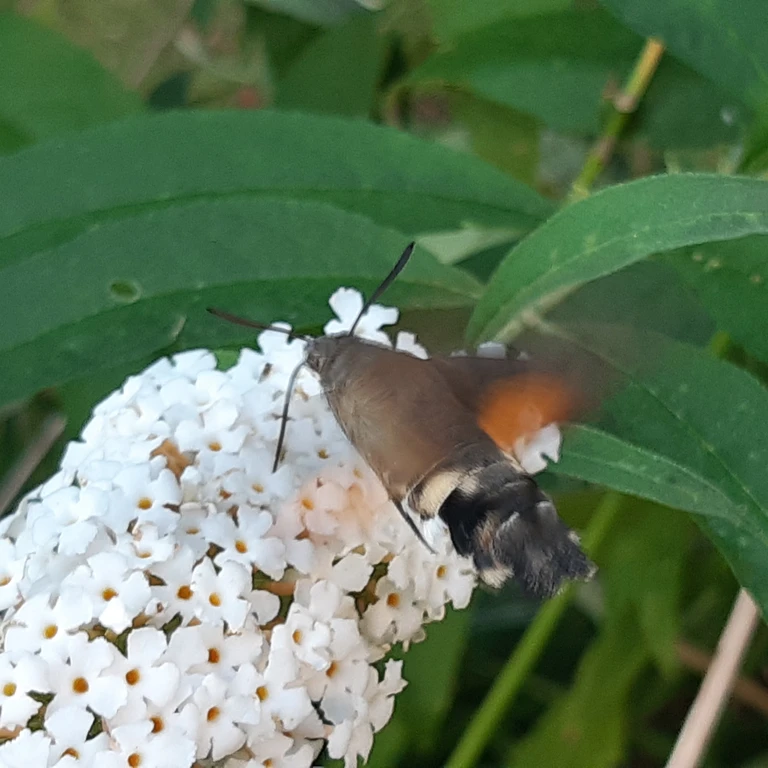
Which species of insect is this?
Macroglossum stellatarum
